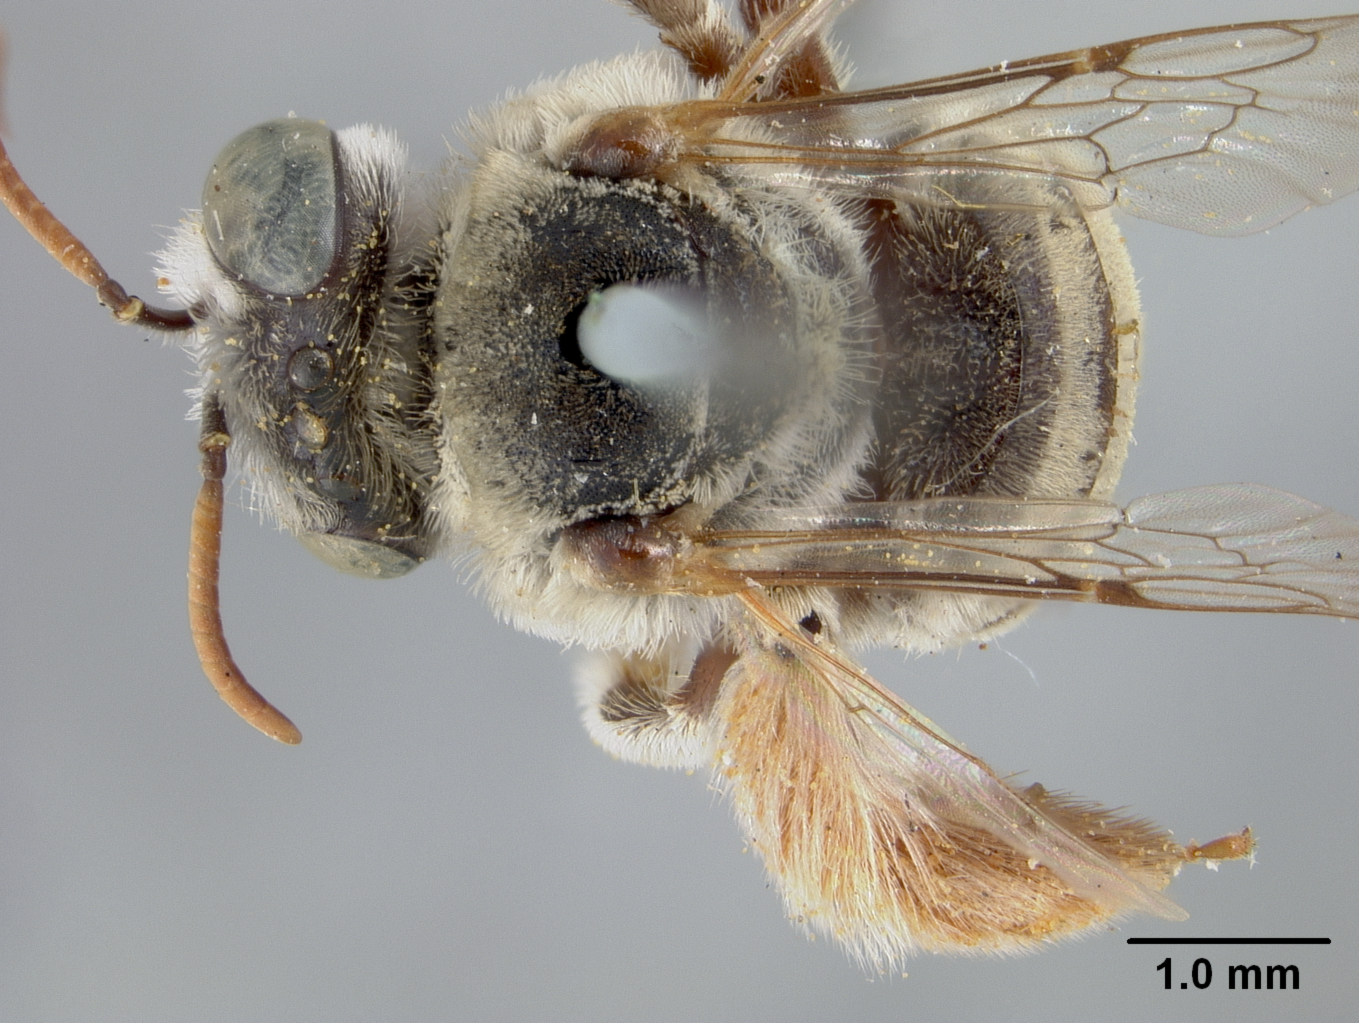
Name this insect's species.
Anthophorula compactula
